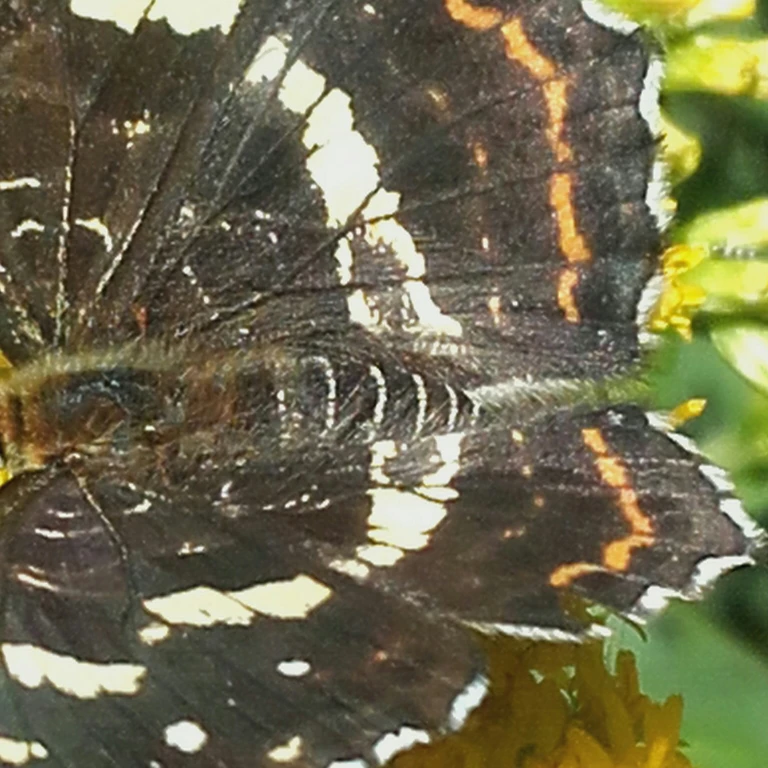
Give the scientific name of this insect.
Araschnia levana
